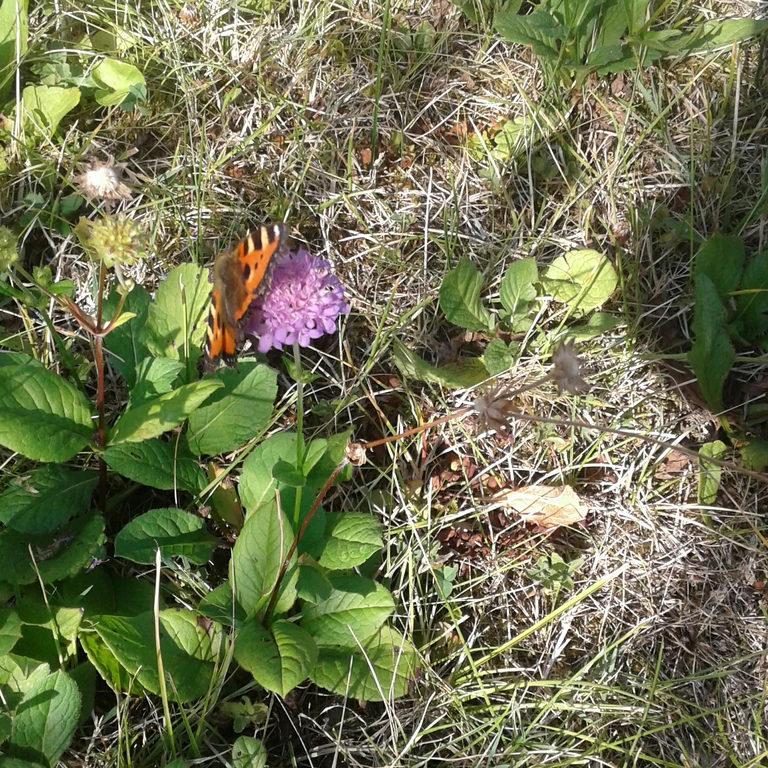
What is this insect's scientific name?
Aglais urticae
